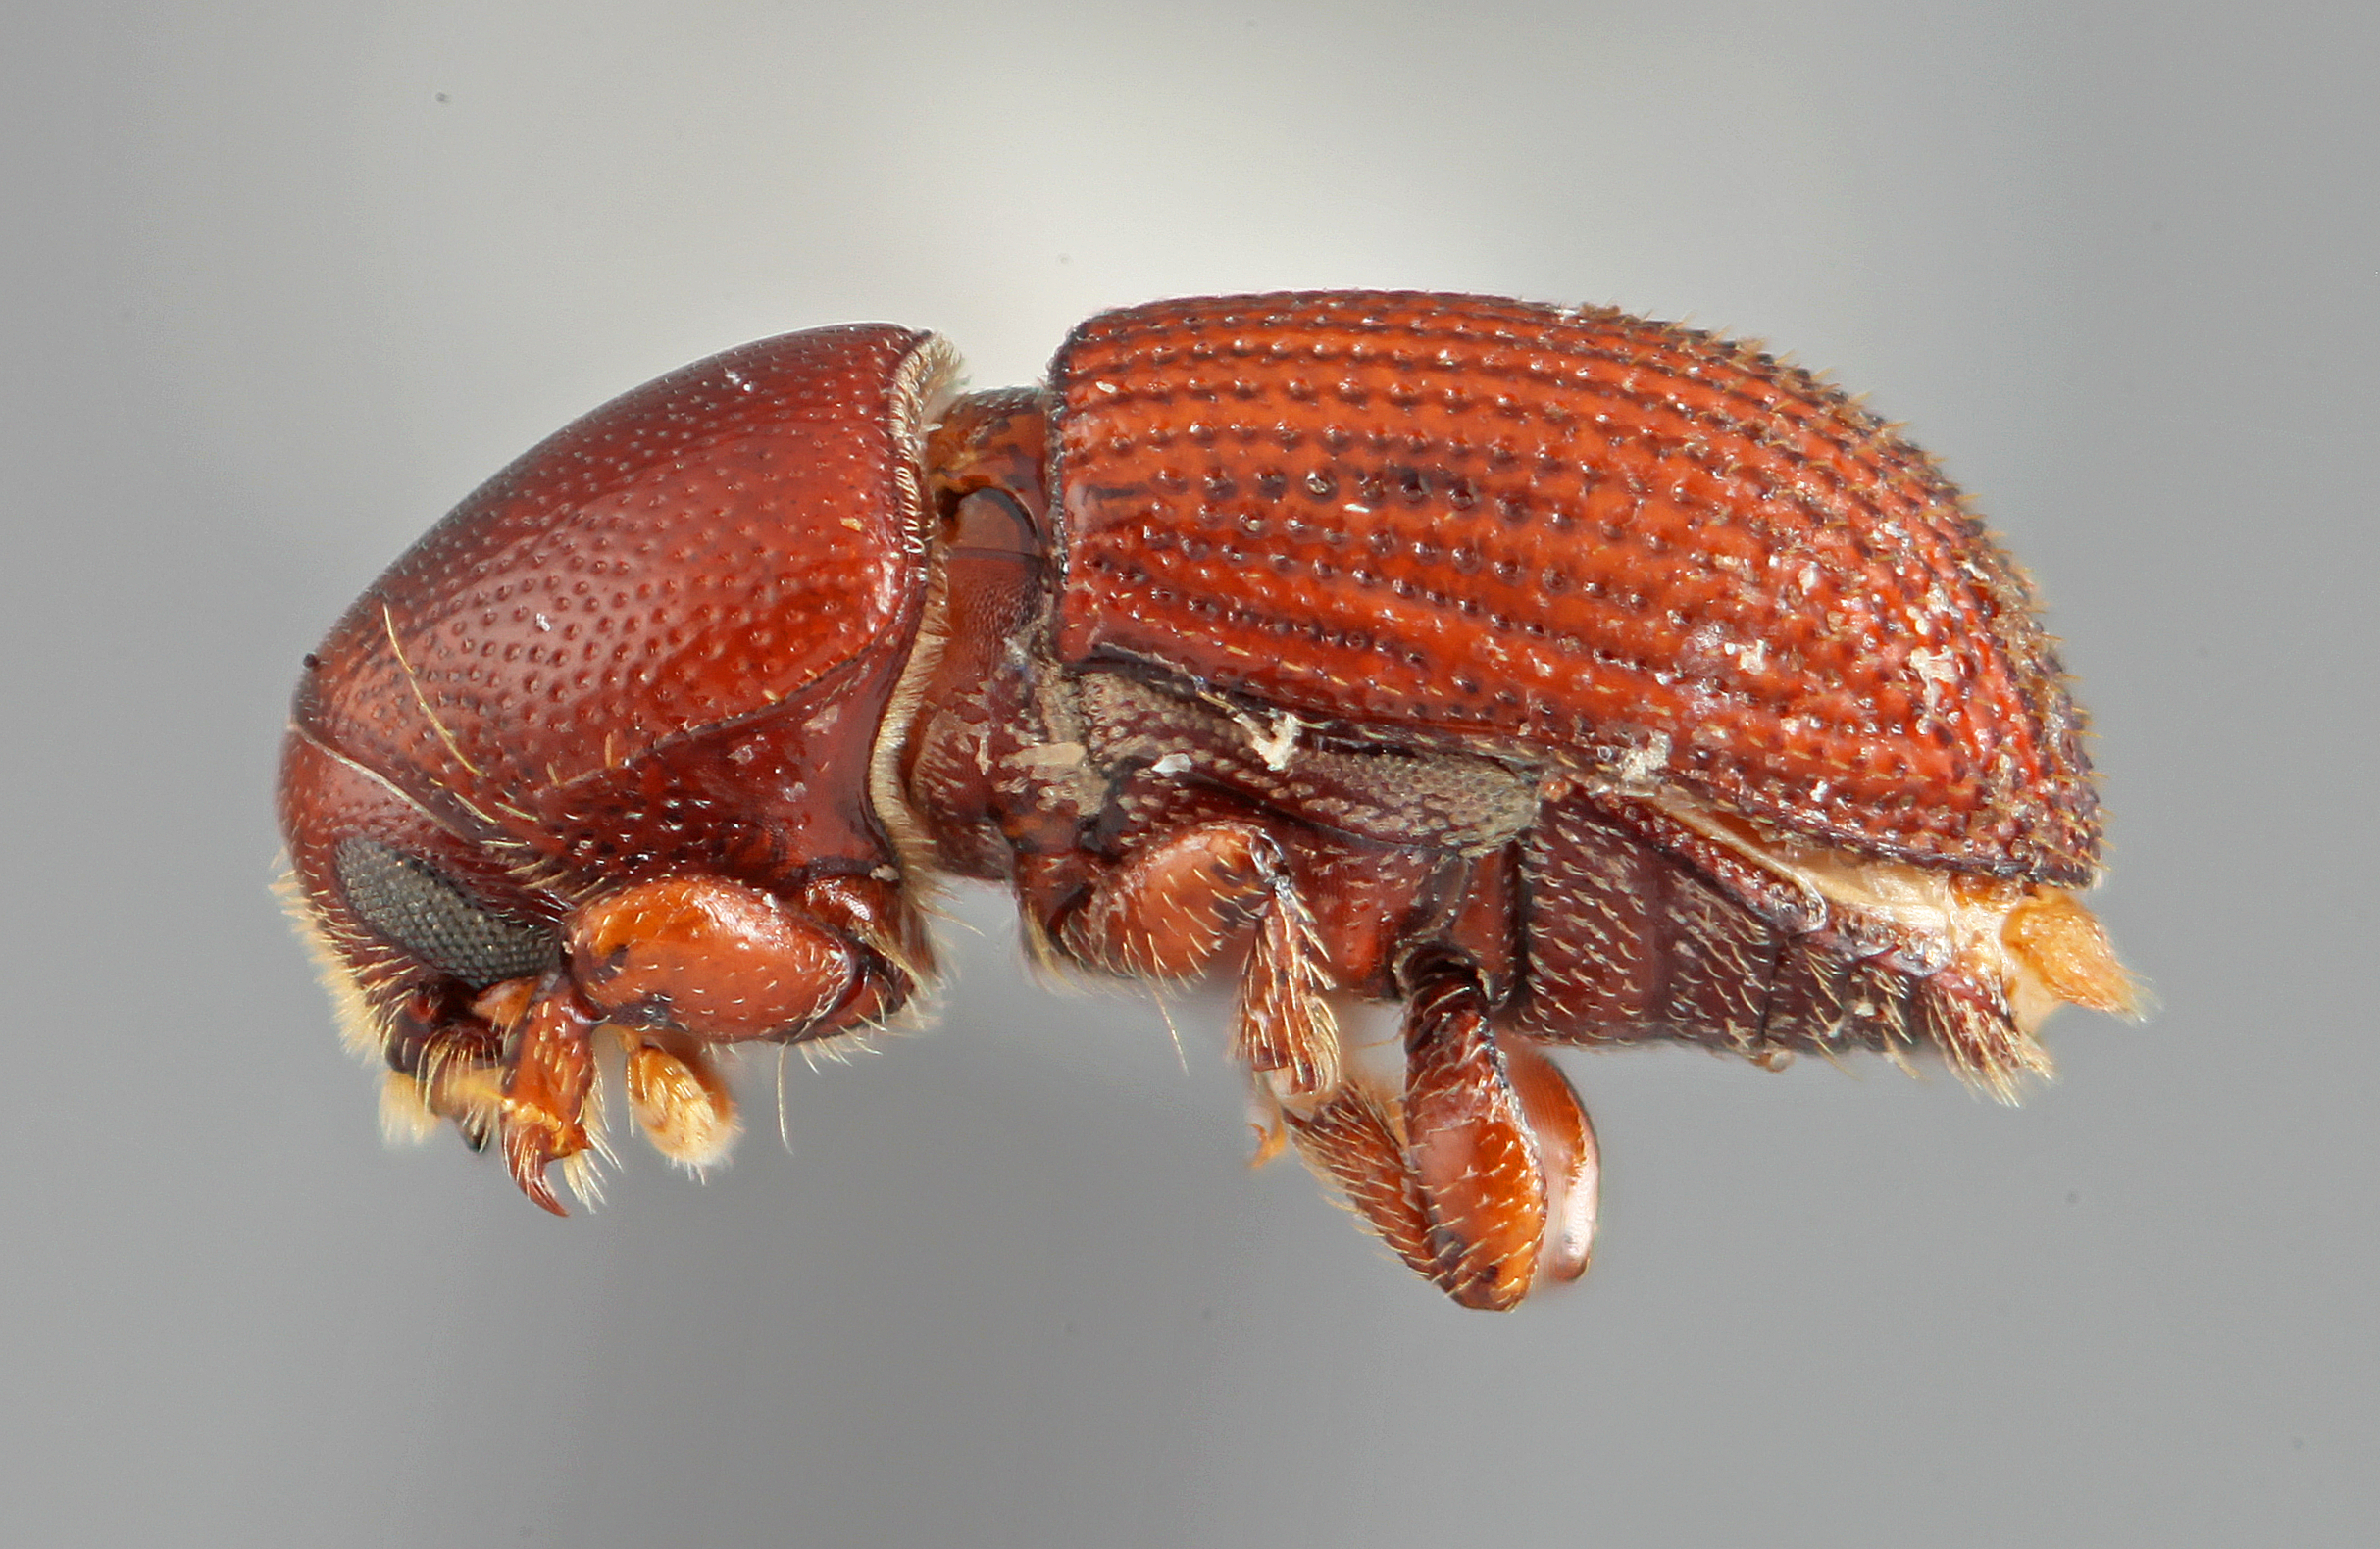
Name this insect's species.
Loganius splendens
